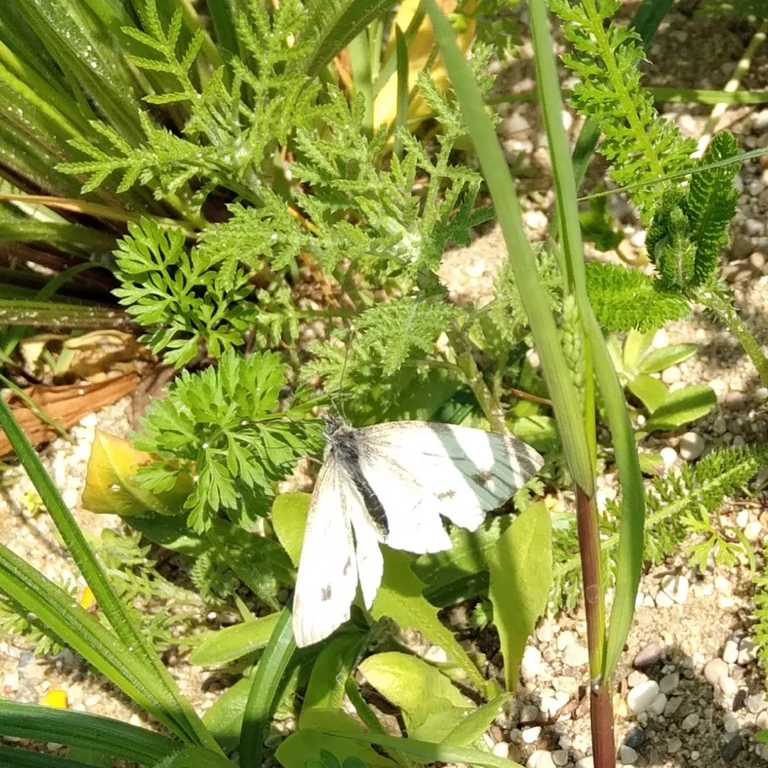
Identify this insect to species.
Pieris napi
